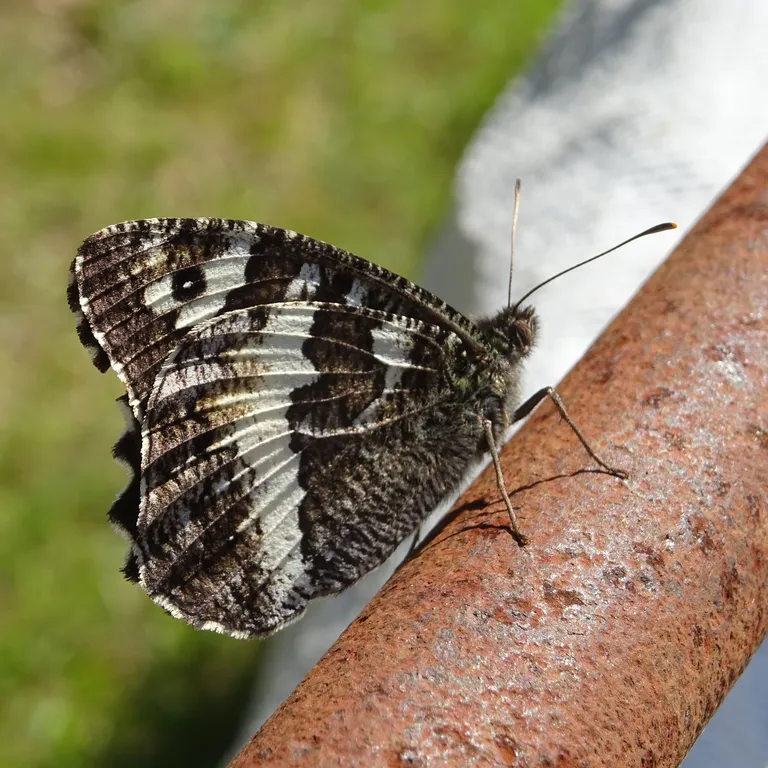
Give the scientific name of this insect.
Brintesia circe
